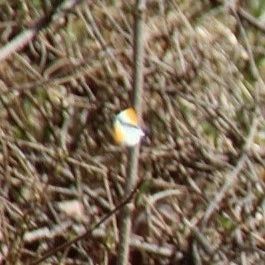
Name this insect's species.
Anthocharis cardamines
